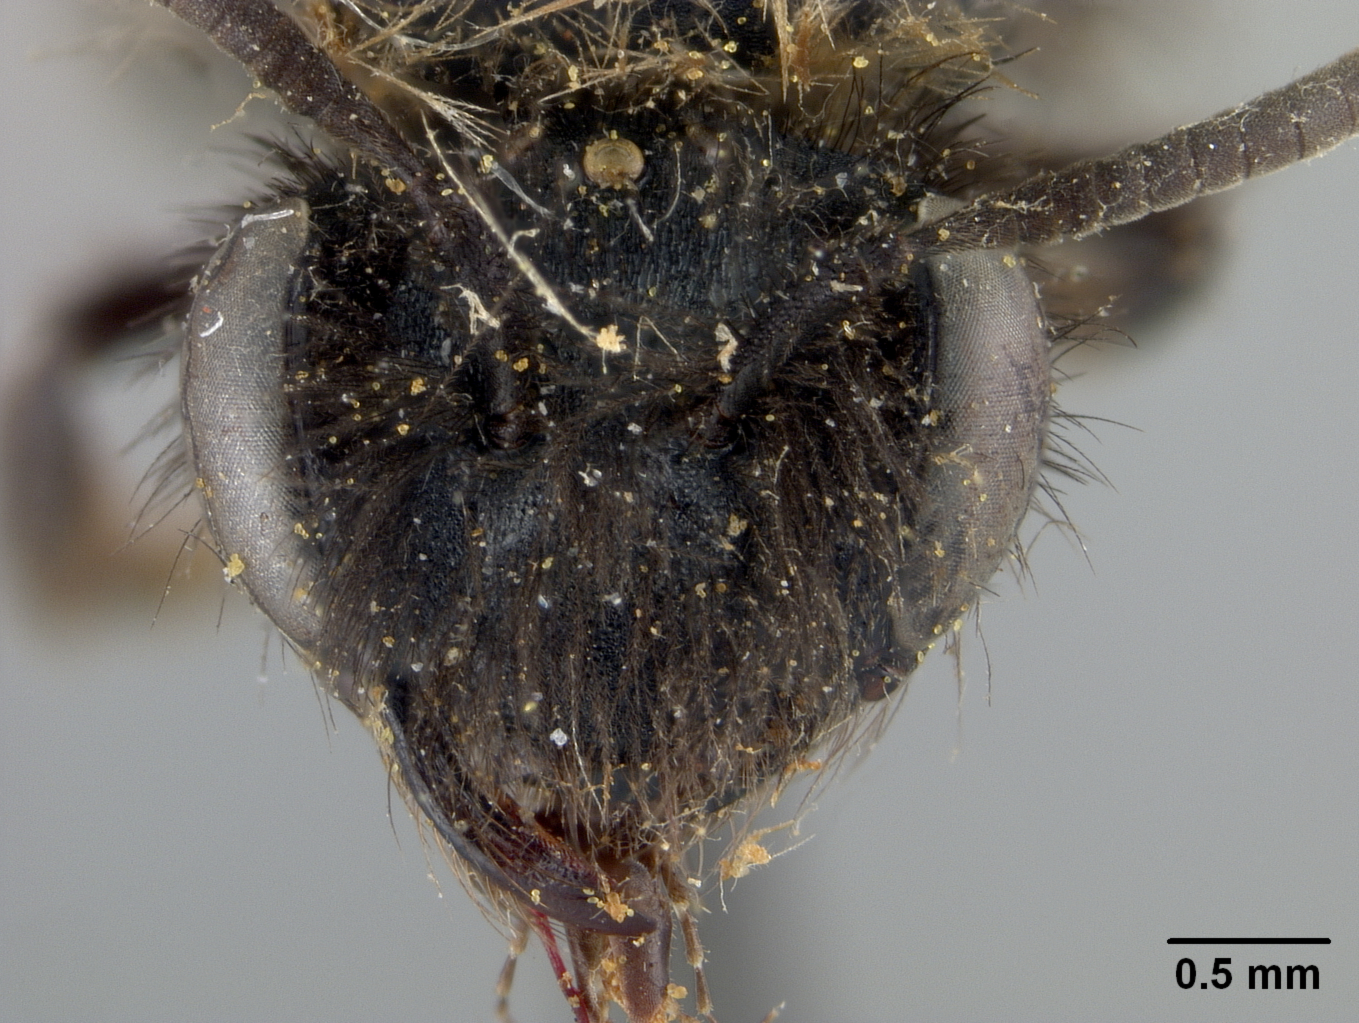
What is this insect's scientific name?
Andrena misella
